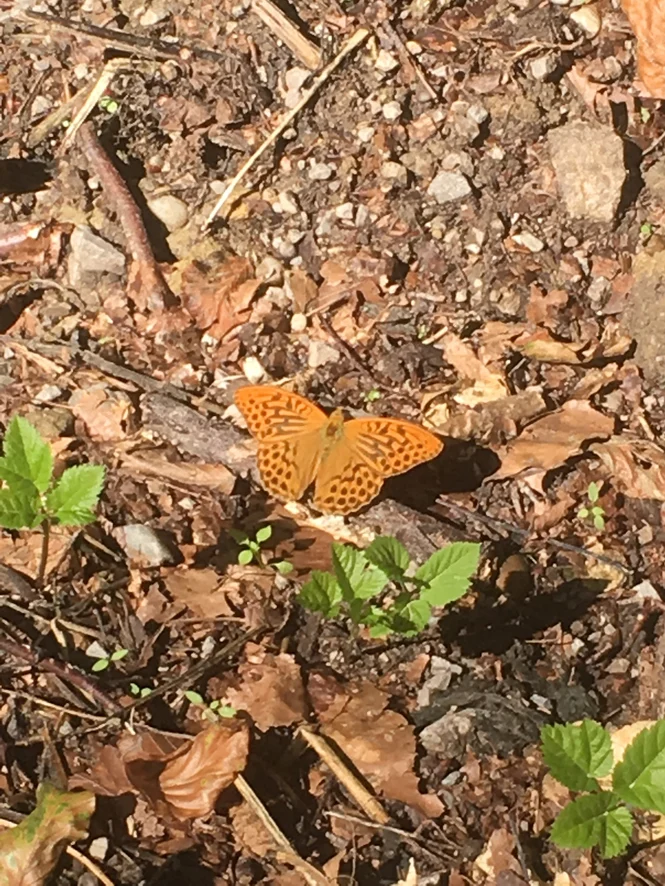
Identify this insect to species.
Argynnis paphia
